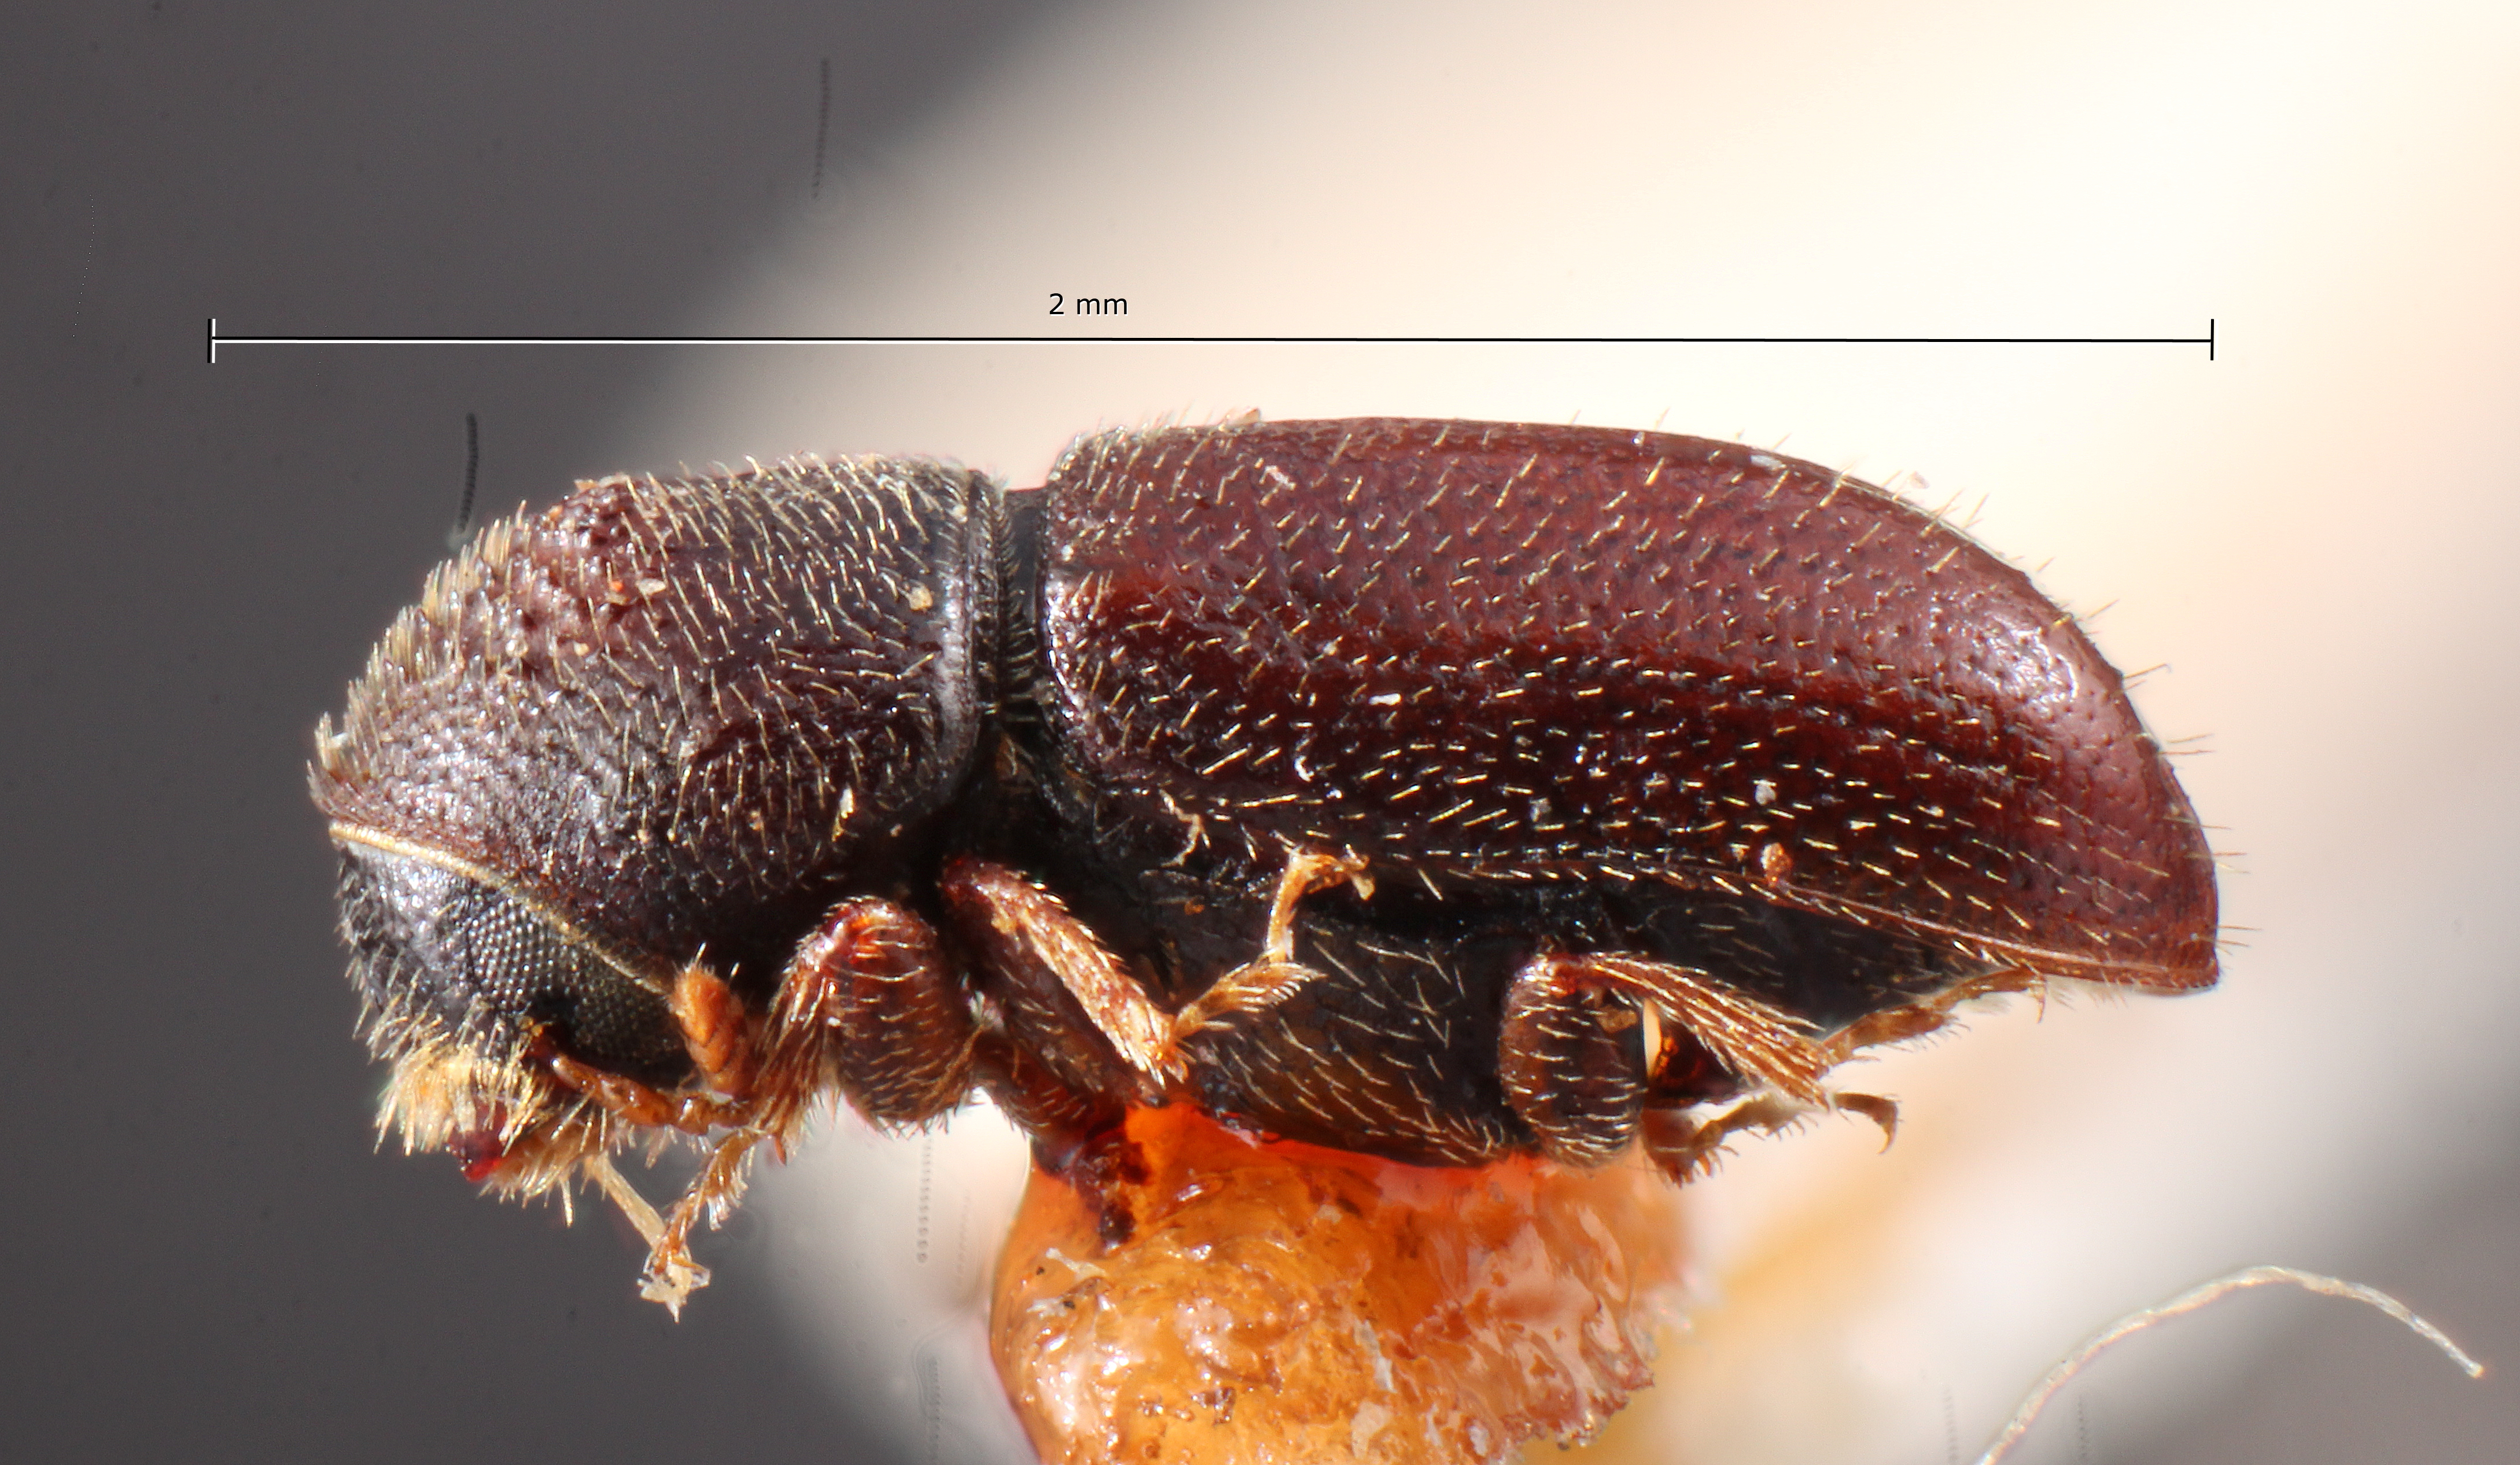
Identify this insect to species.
Pityophthorus idoneus
